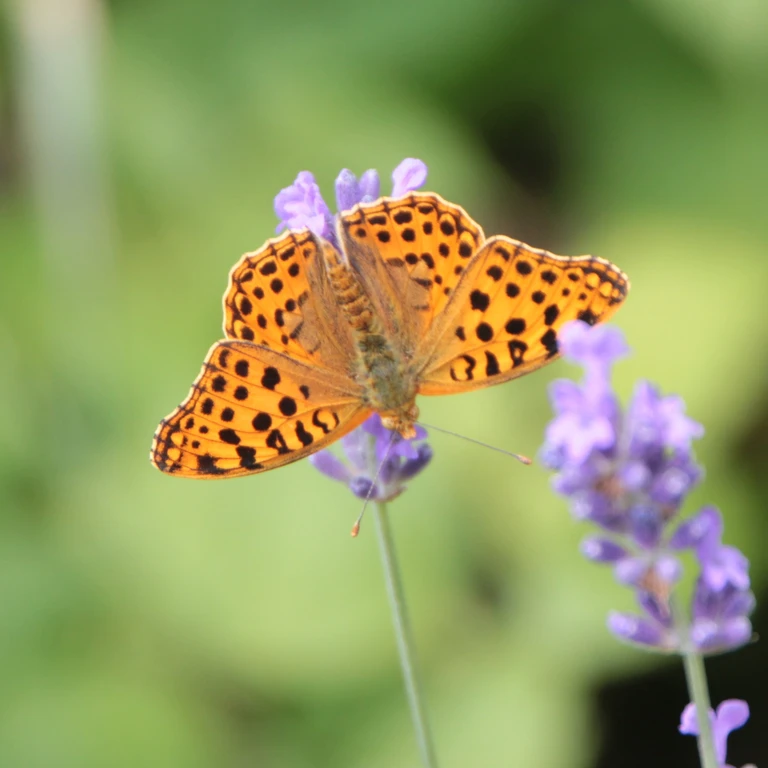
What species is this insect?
Issoria lathonia
